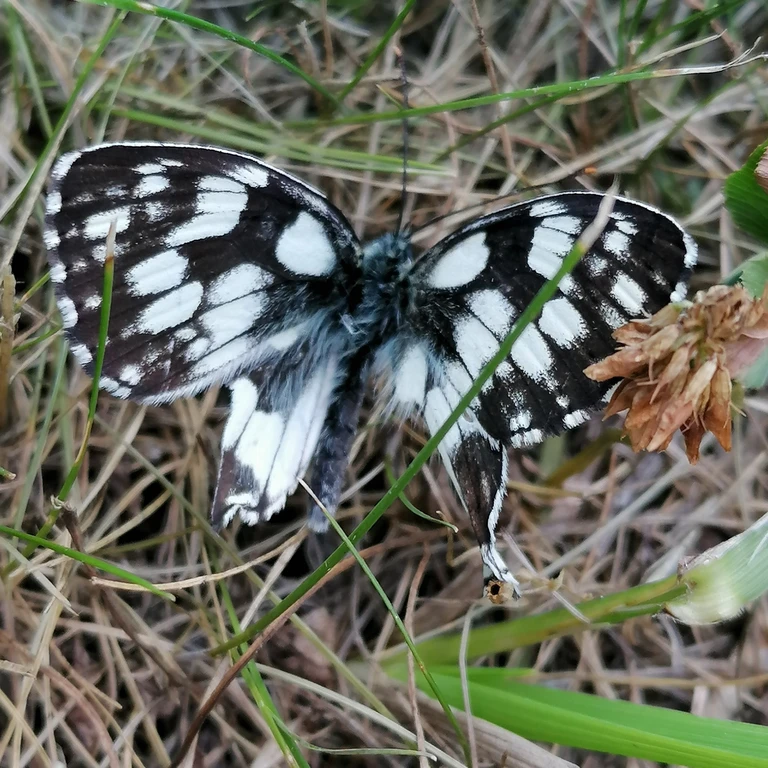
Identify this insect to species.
Melanargia galathea
